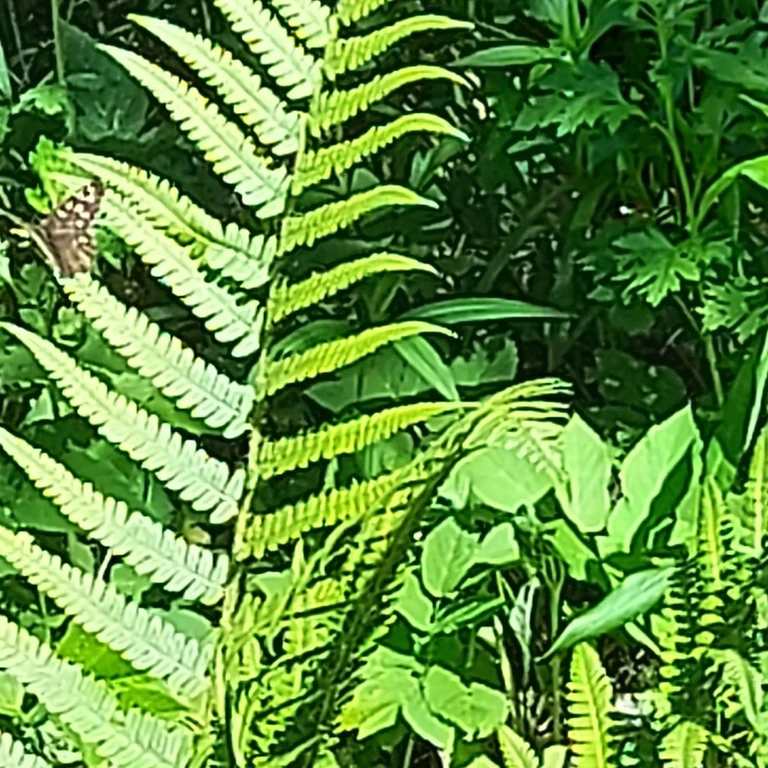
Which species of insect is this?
Pararge aegeria
